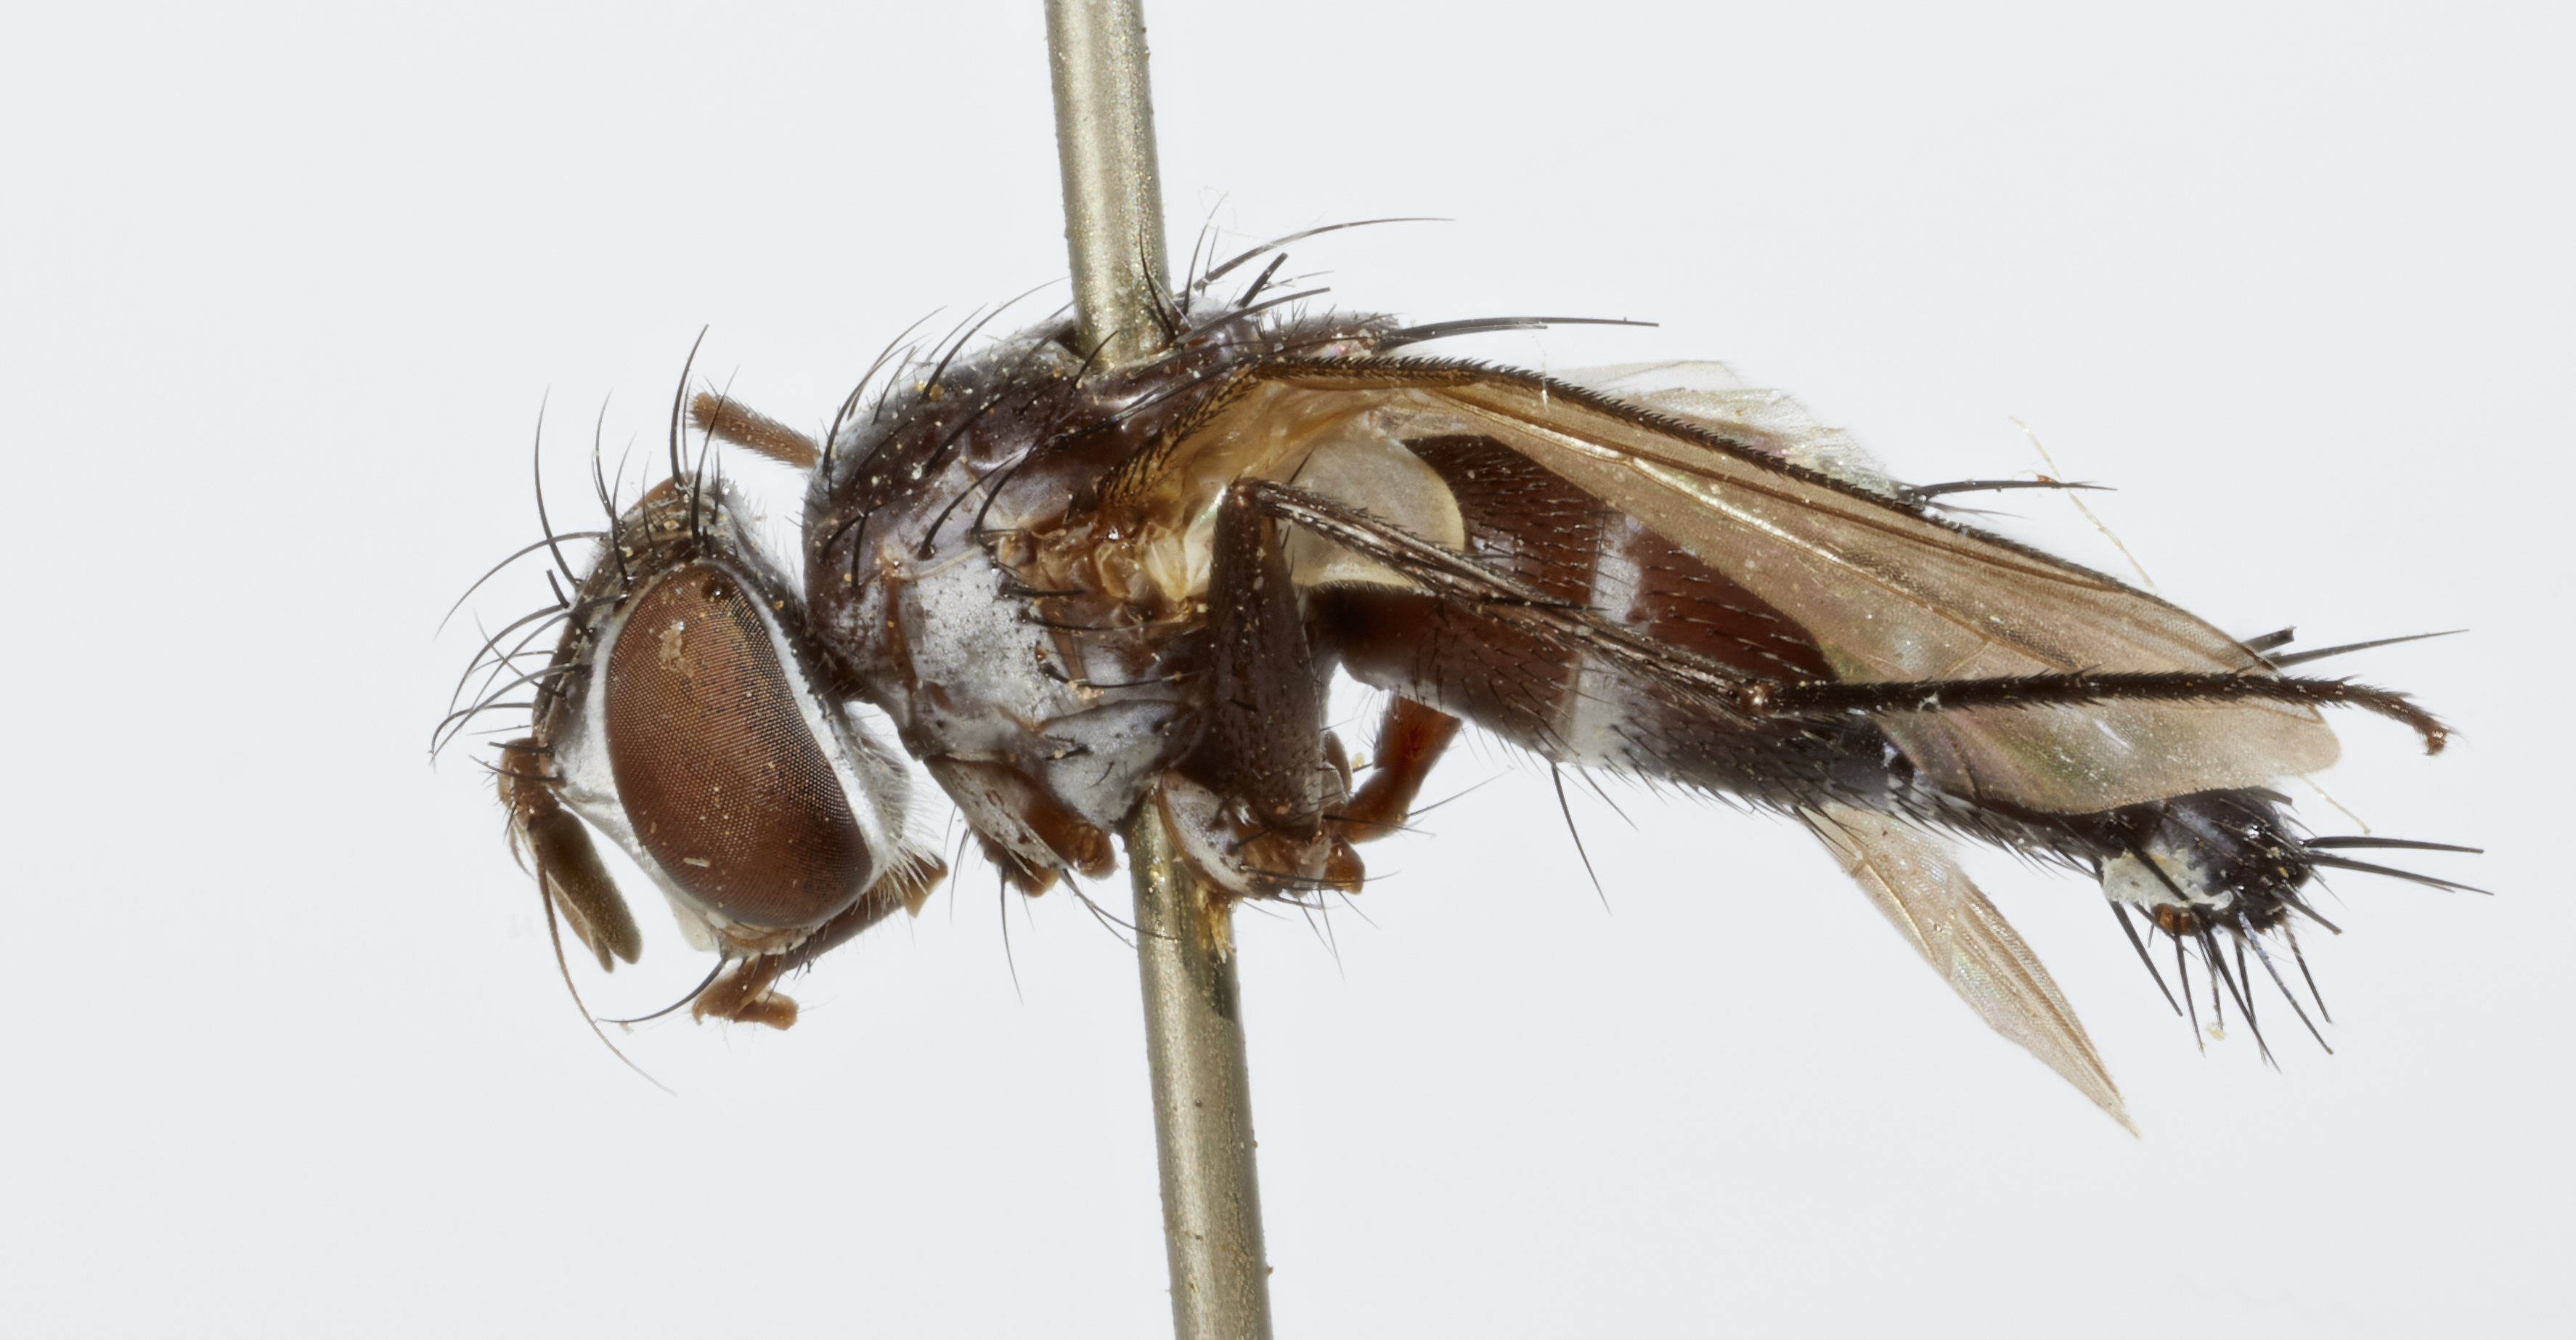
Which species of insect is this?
Orilliopsis orientalis
